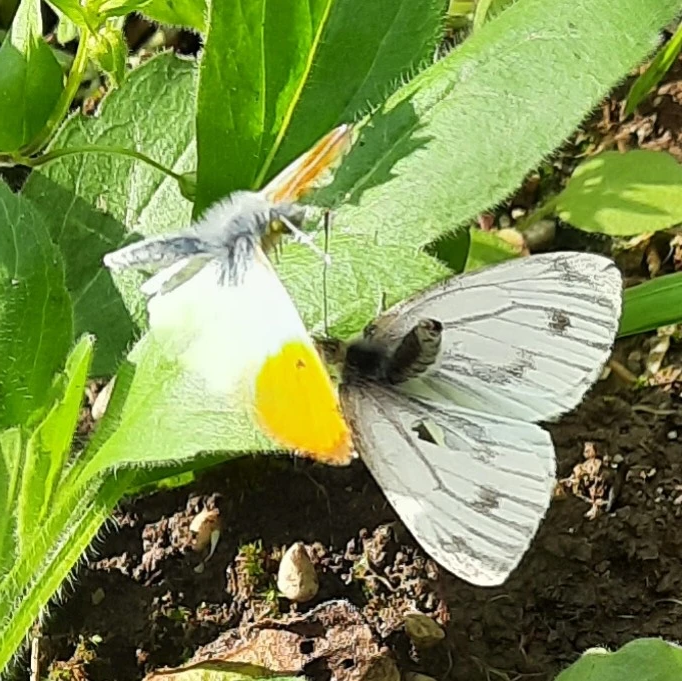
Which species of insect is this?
Anthocharis cardamines
